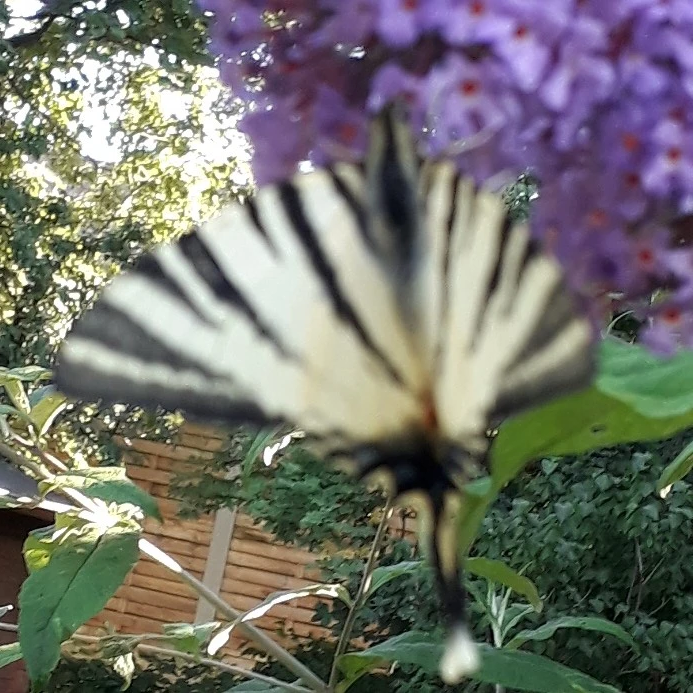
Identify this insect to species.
Iphiclides podalirius
